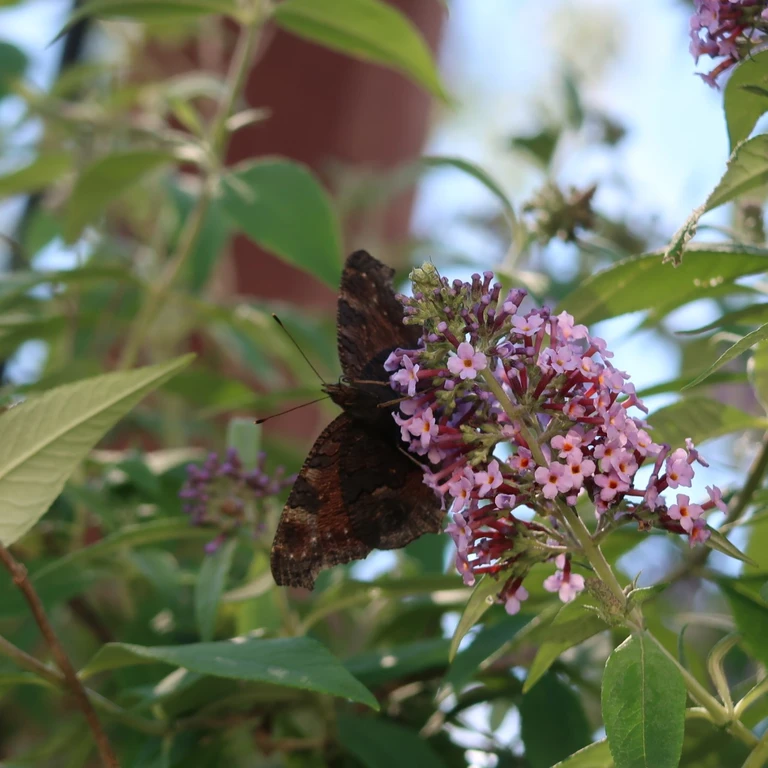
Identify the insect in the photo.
Aglais io
